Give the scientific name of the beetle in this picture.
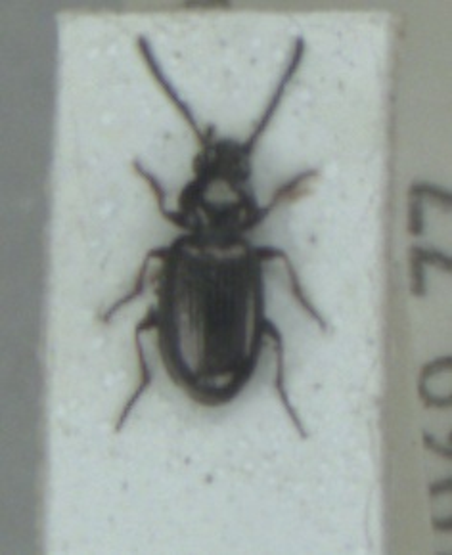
Bembidion properans
